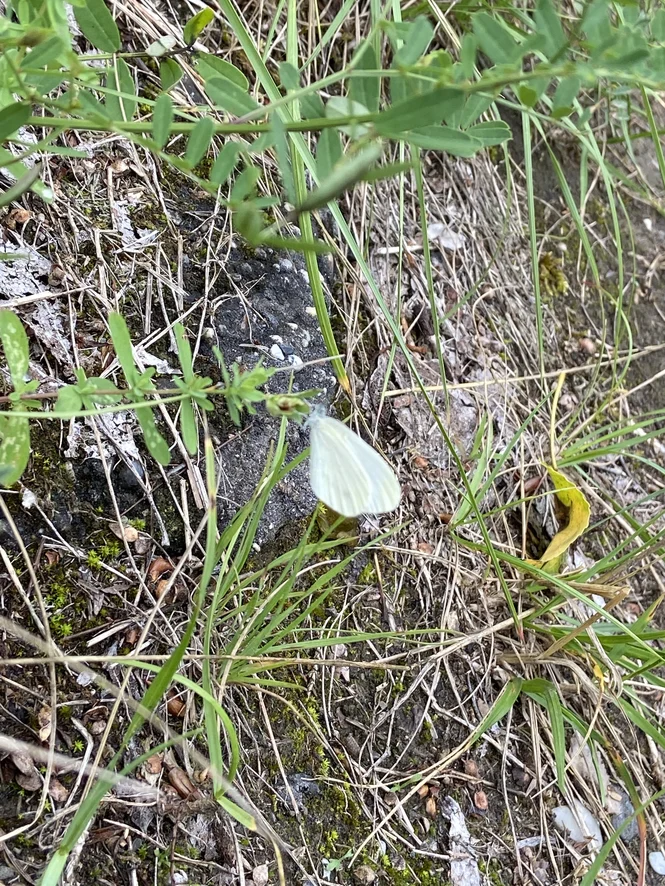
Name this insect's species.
Leptidea sinapis/juvernica
